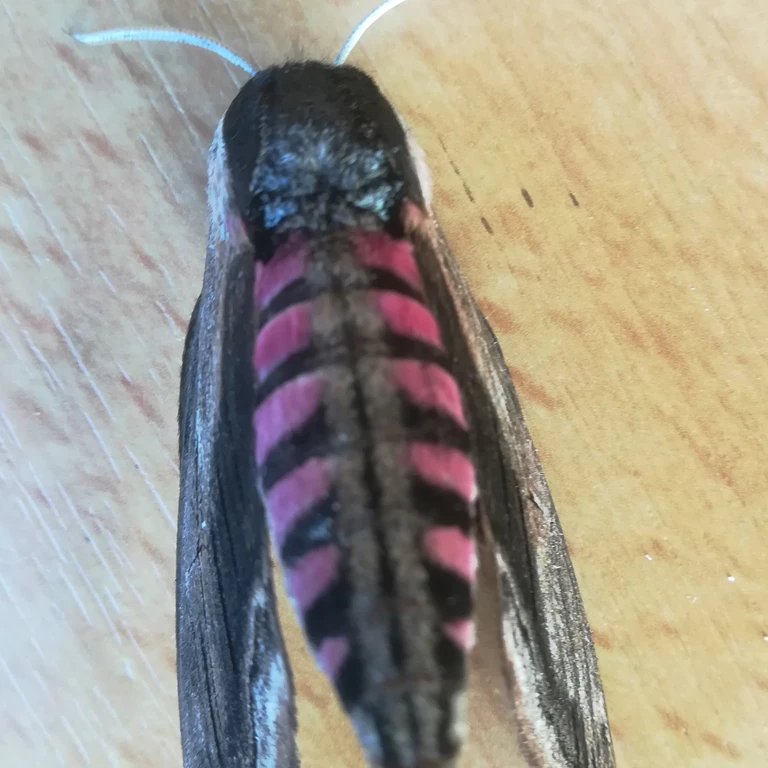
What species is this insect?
Sphinx ligustri
